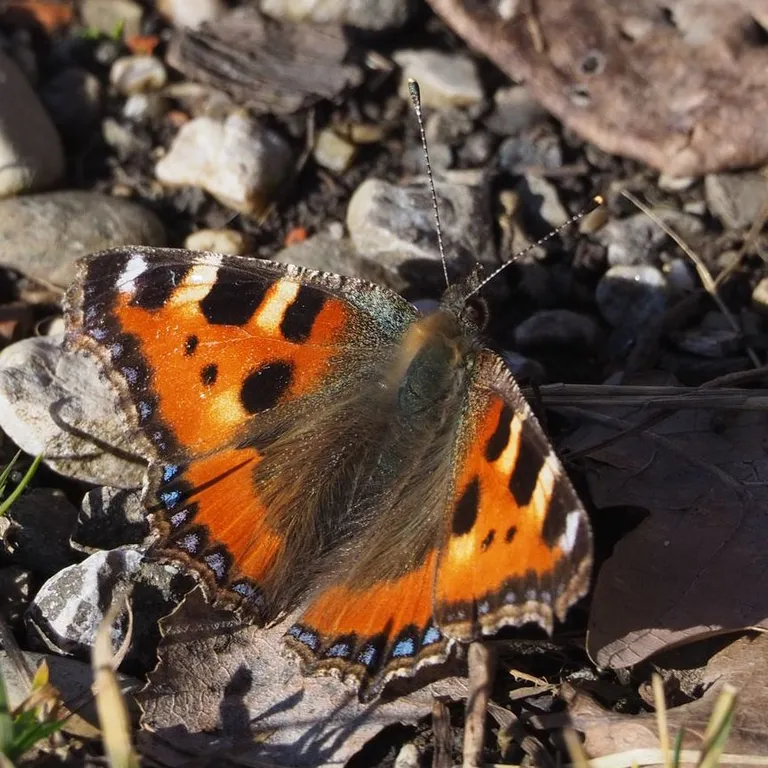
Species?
Aglais urticae
